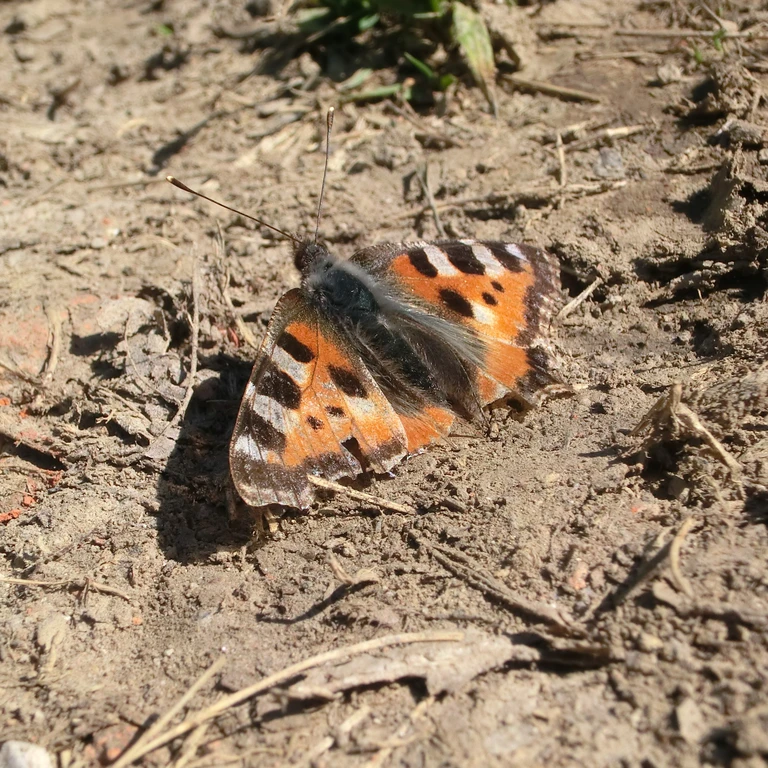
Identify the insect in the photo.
Aglais urticae
